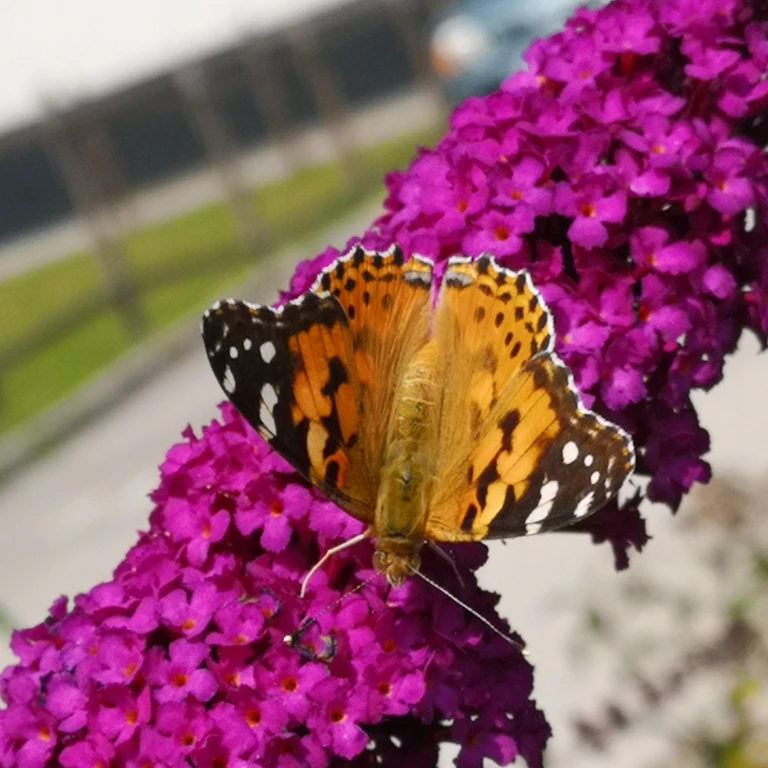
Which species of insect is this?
Vanessa cardui
